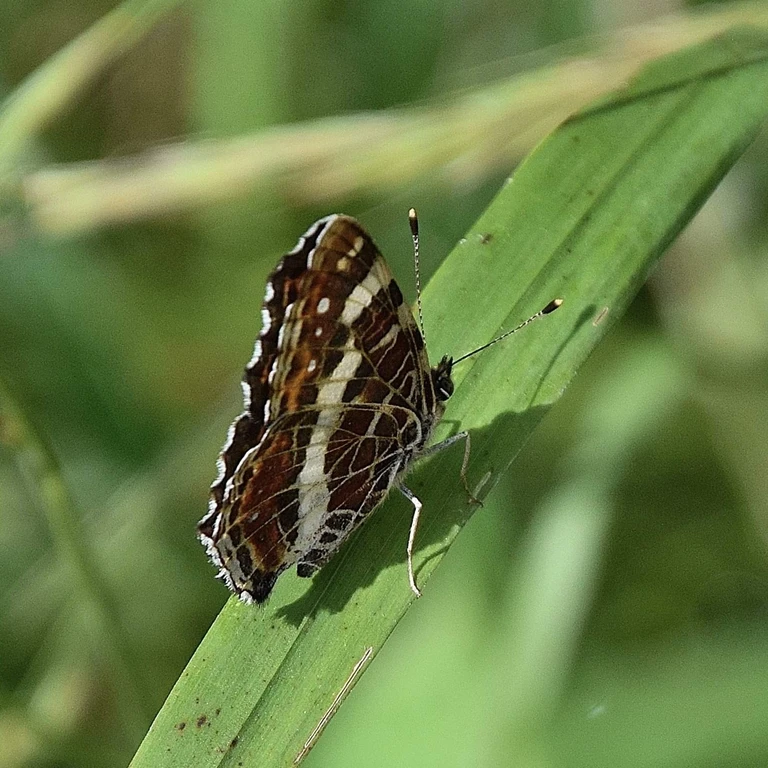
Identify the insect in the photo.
Araschnia levana
